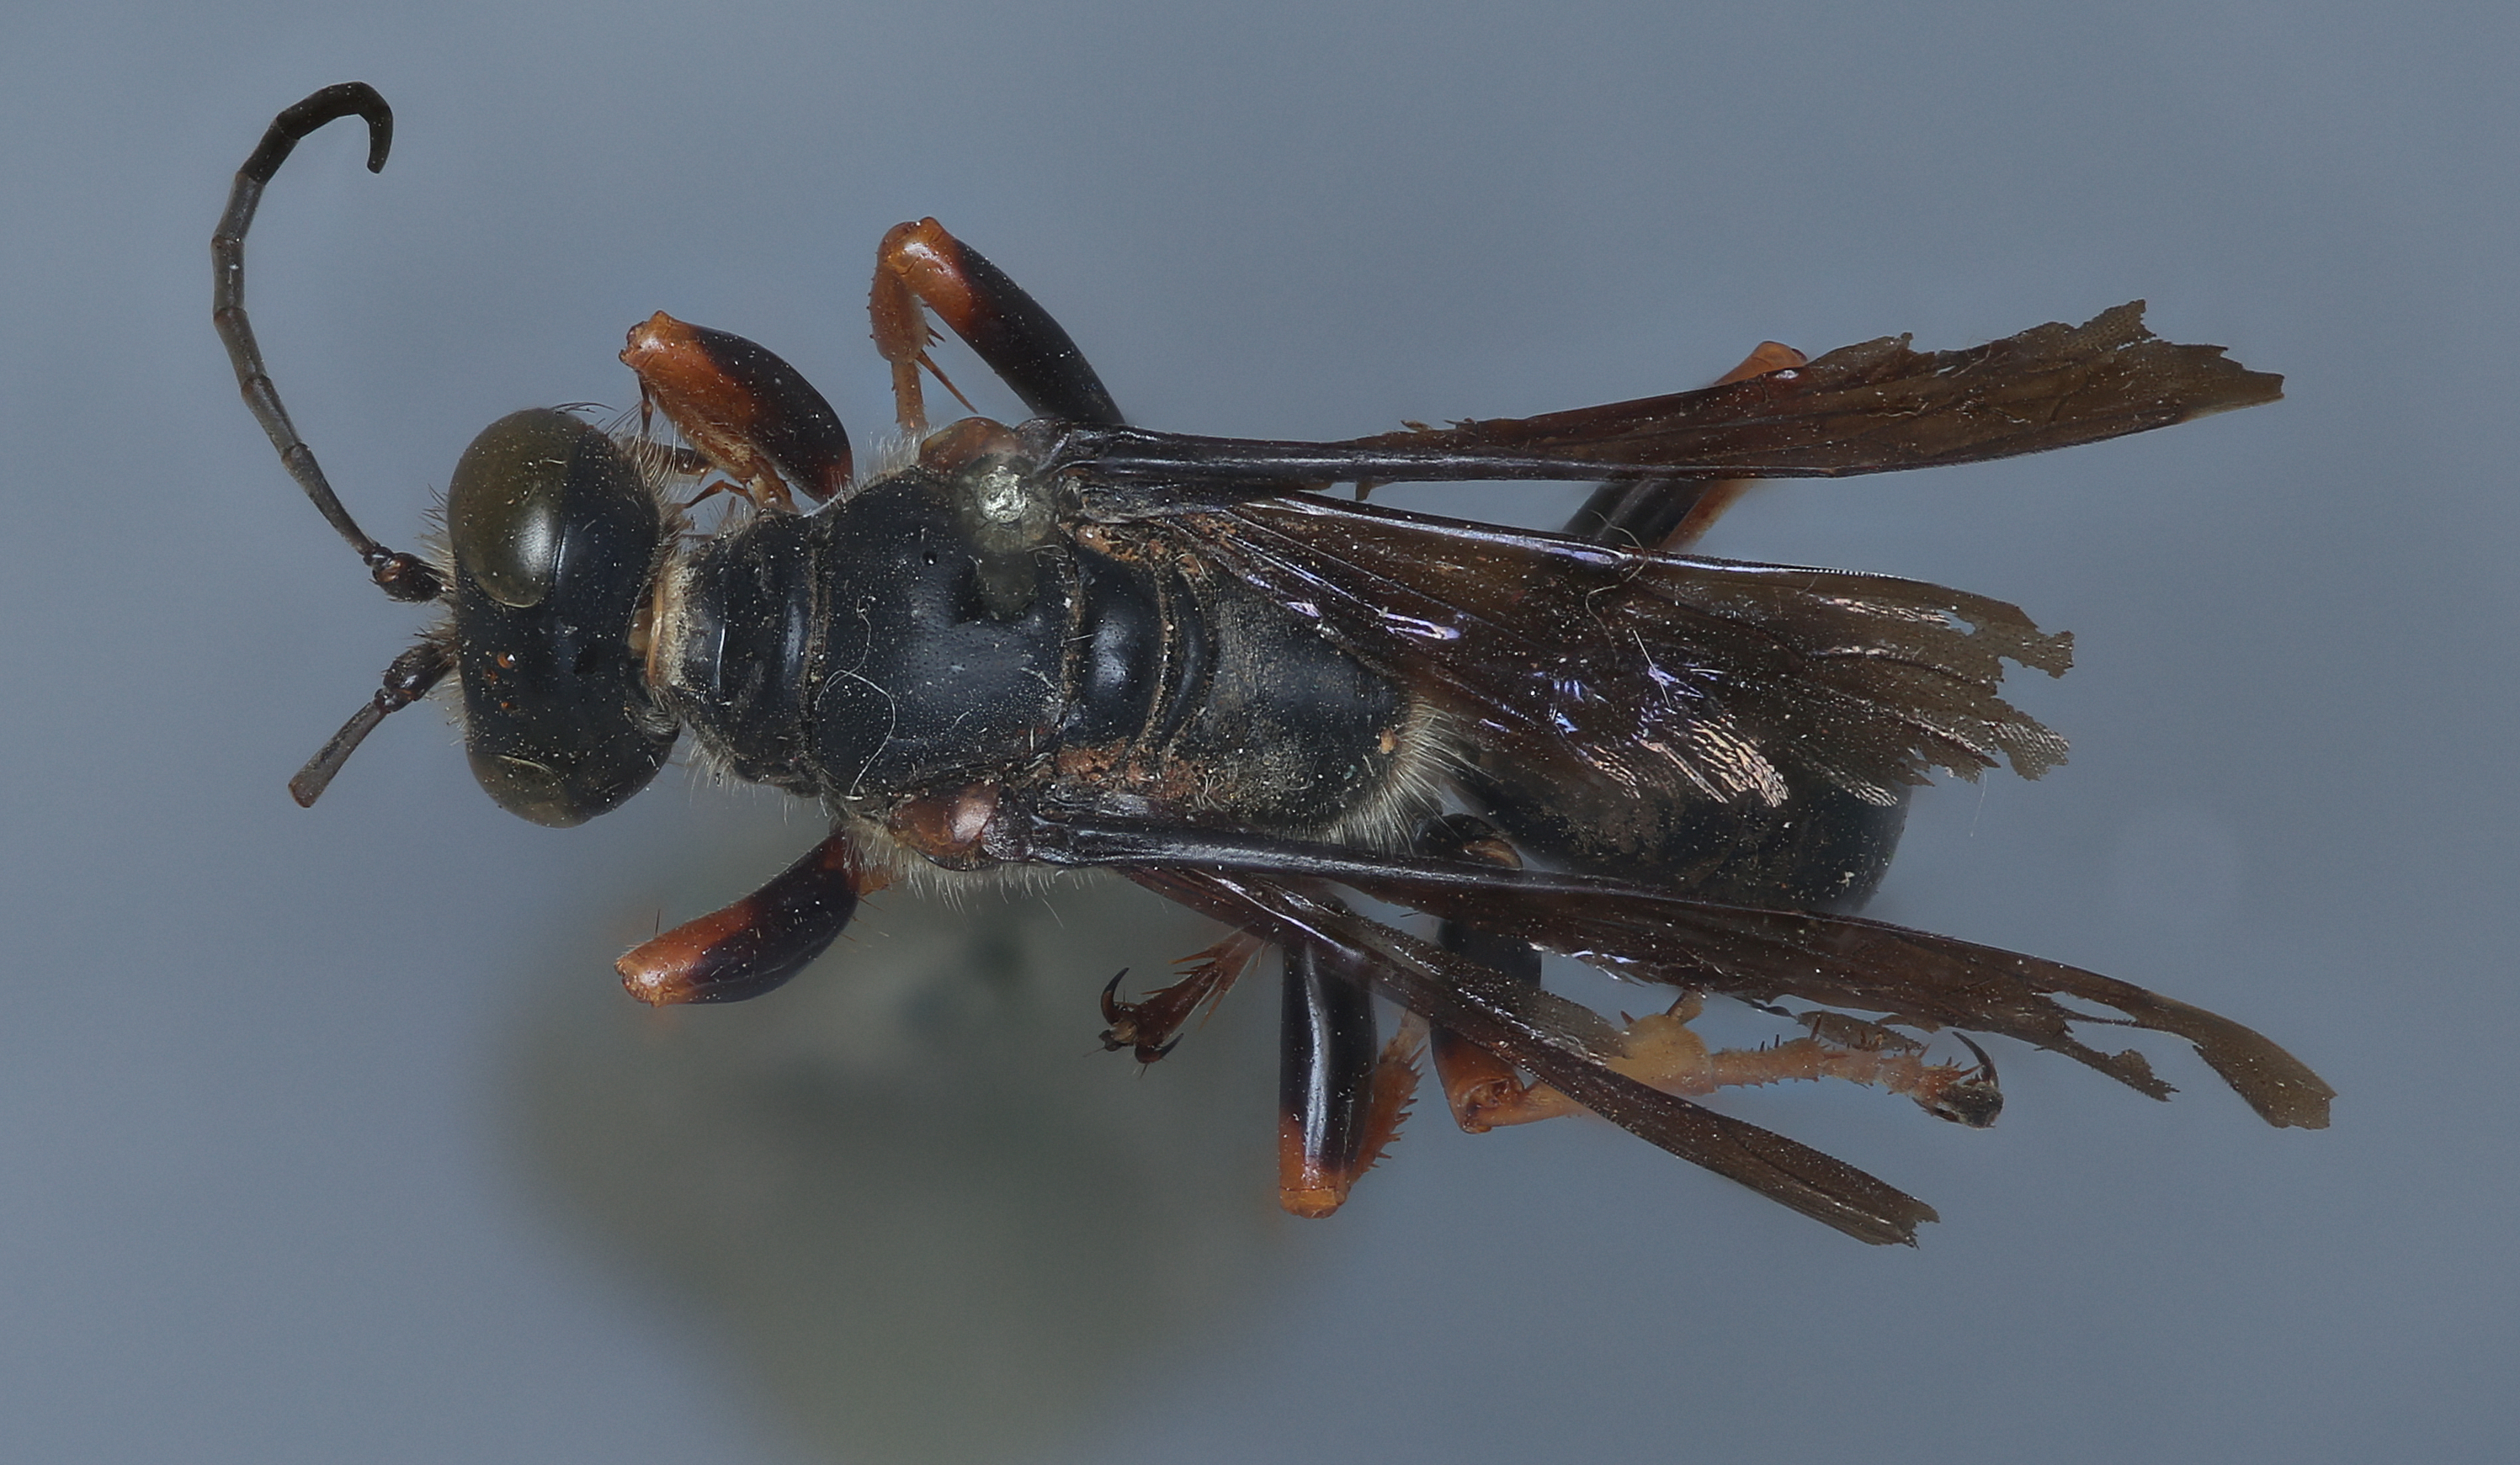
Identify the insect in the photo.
Sphex bridwelli
